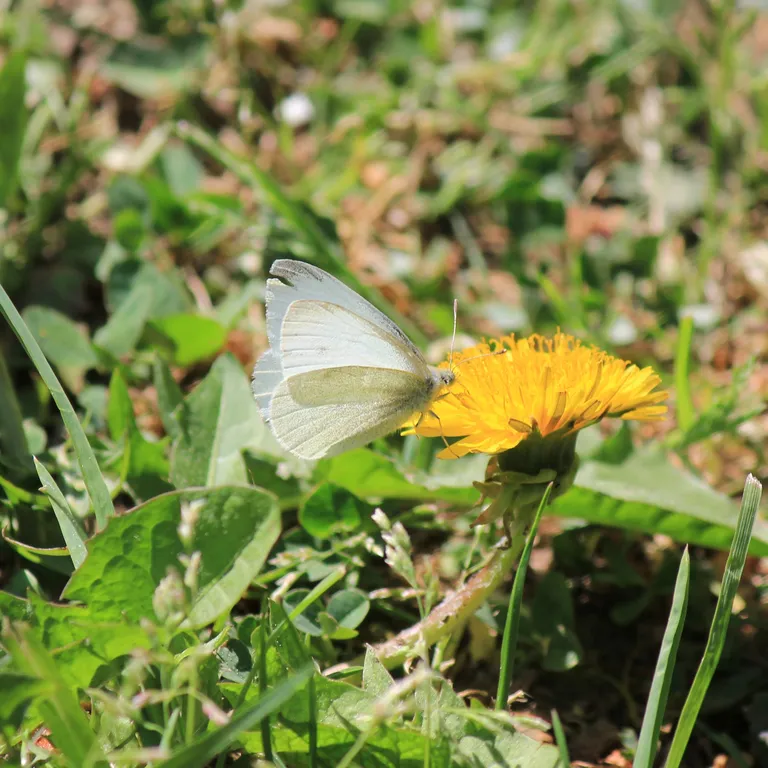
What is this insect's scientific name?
Pieris rapae
